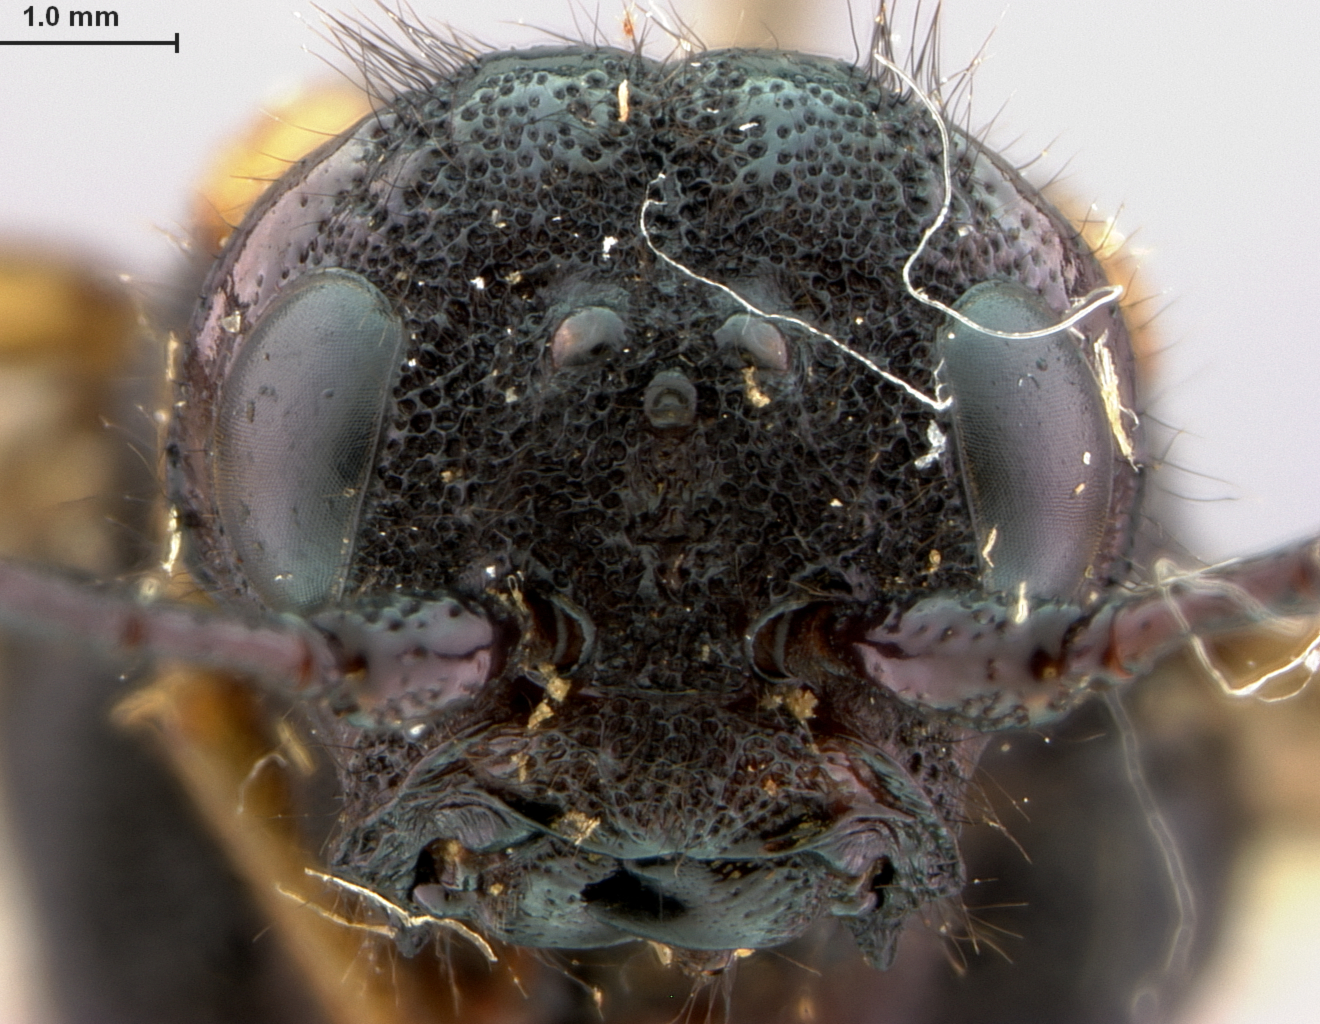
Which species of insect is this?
Xeris himalayensis
